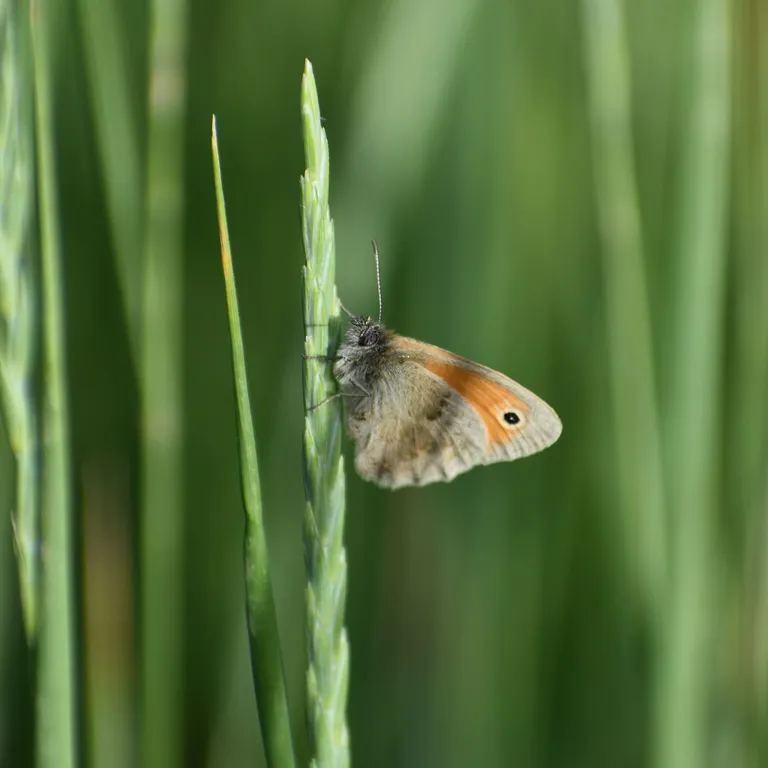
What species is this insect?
Coenonympha pamphilus
